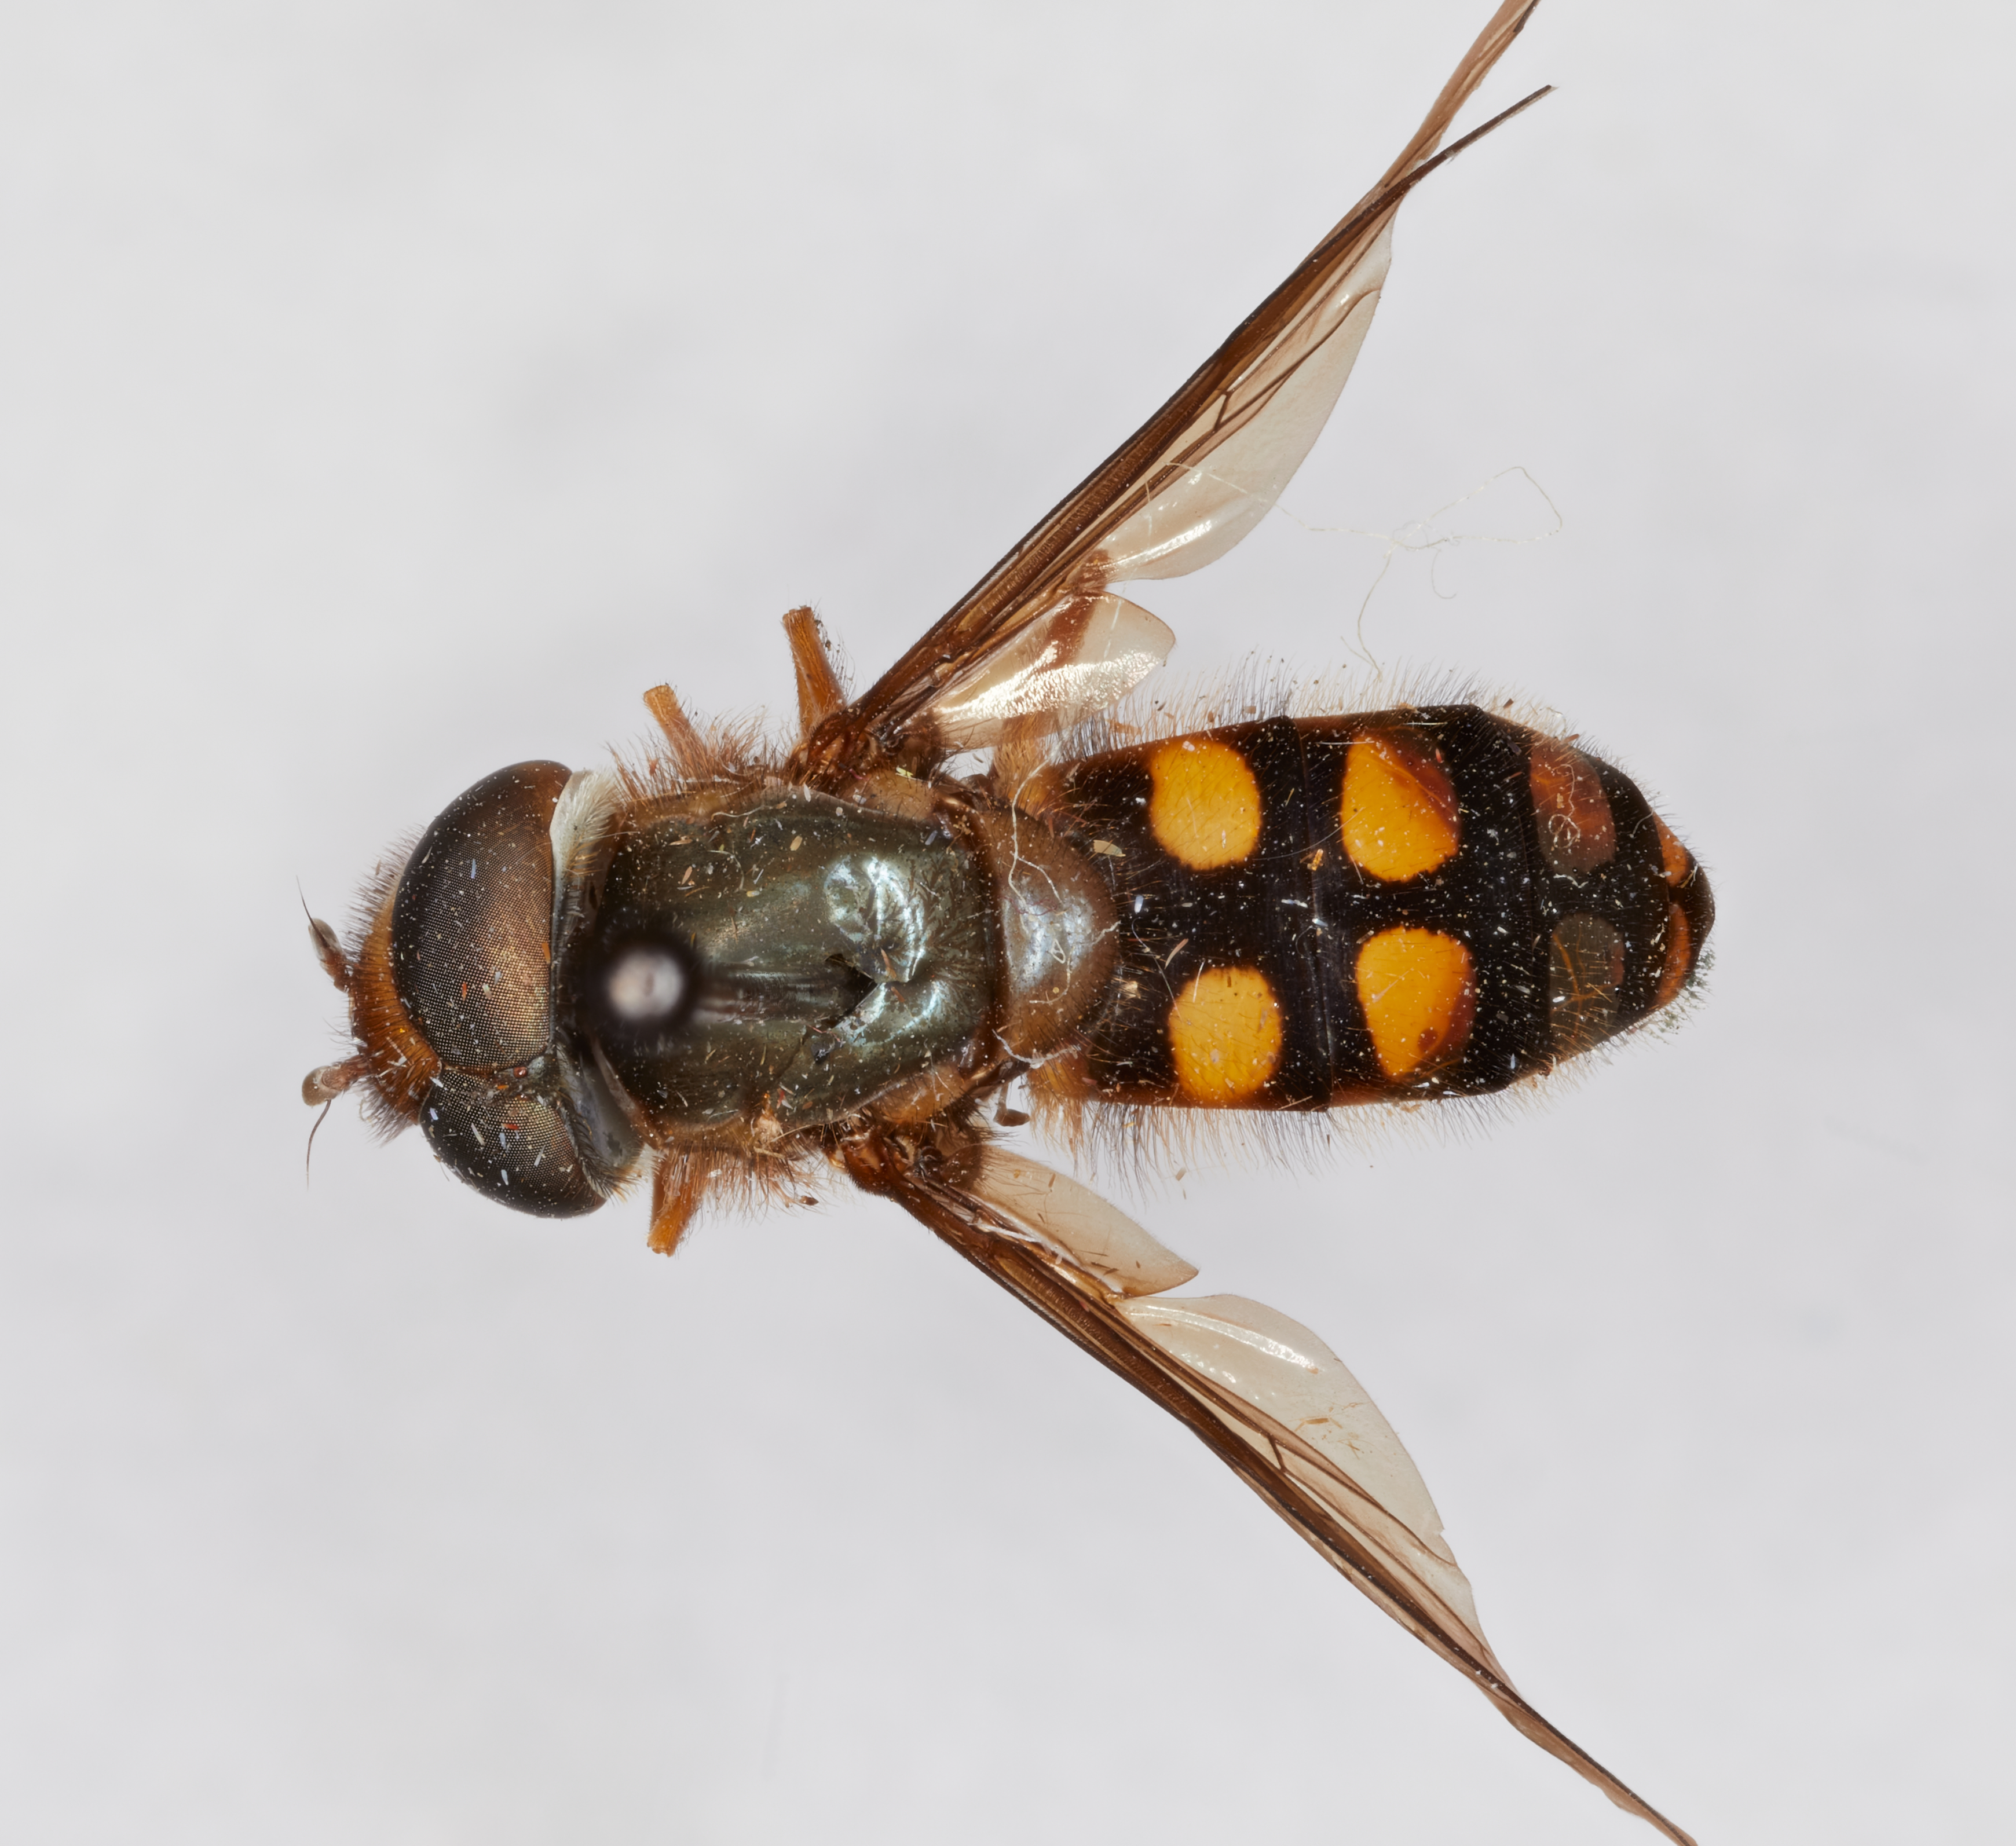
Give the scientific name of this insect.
Claraplumula latifacies
